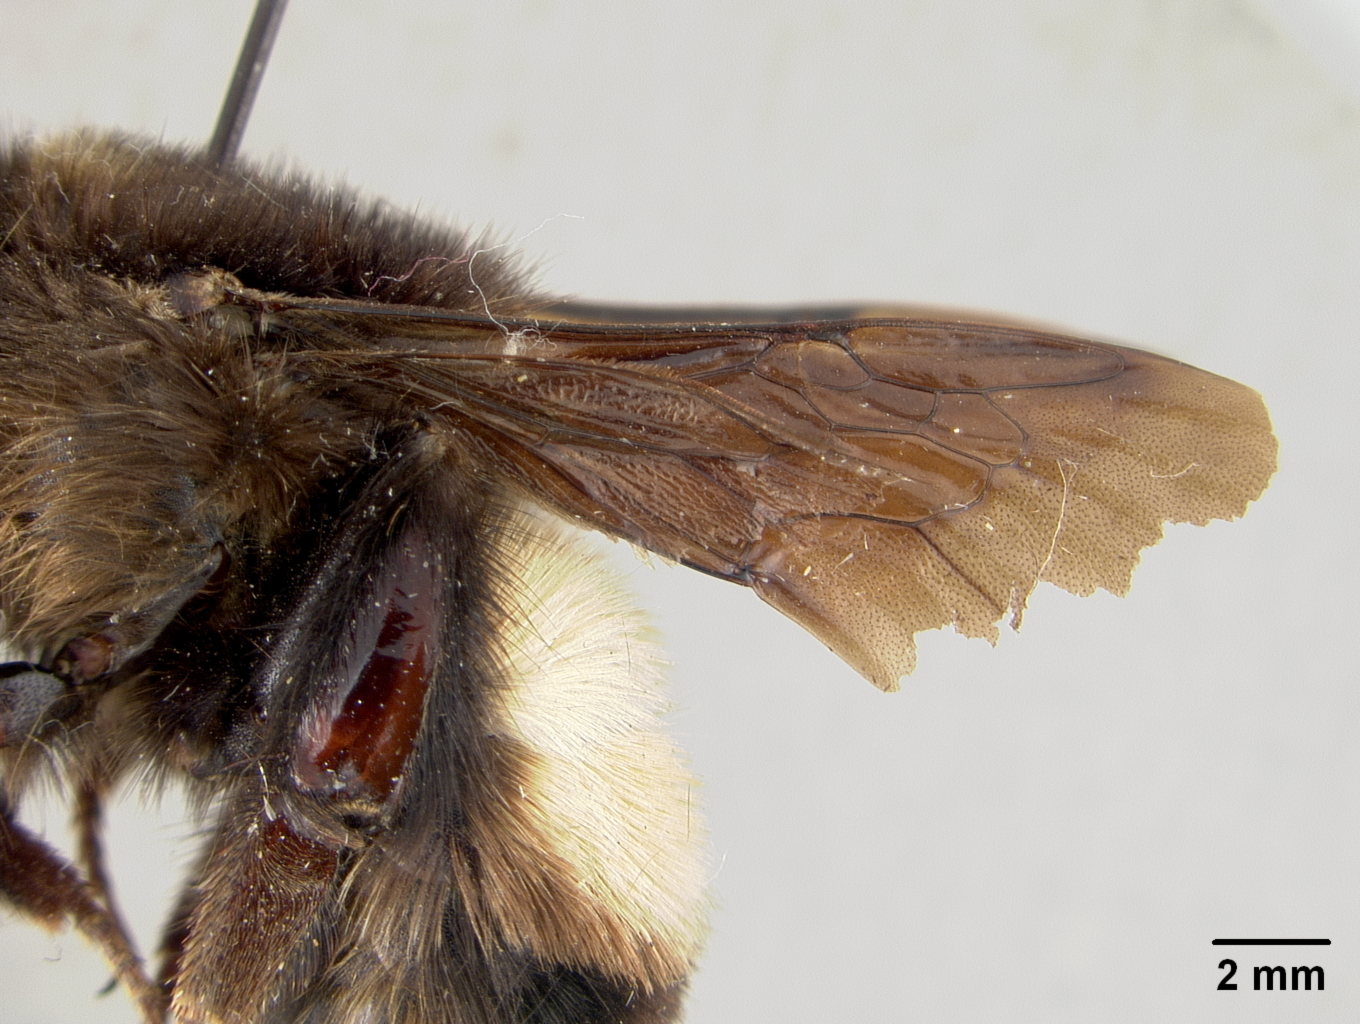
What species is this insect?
Bremus dentatus
